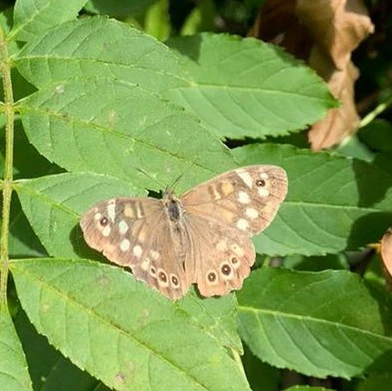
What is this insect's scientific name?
Pararge aegeria
